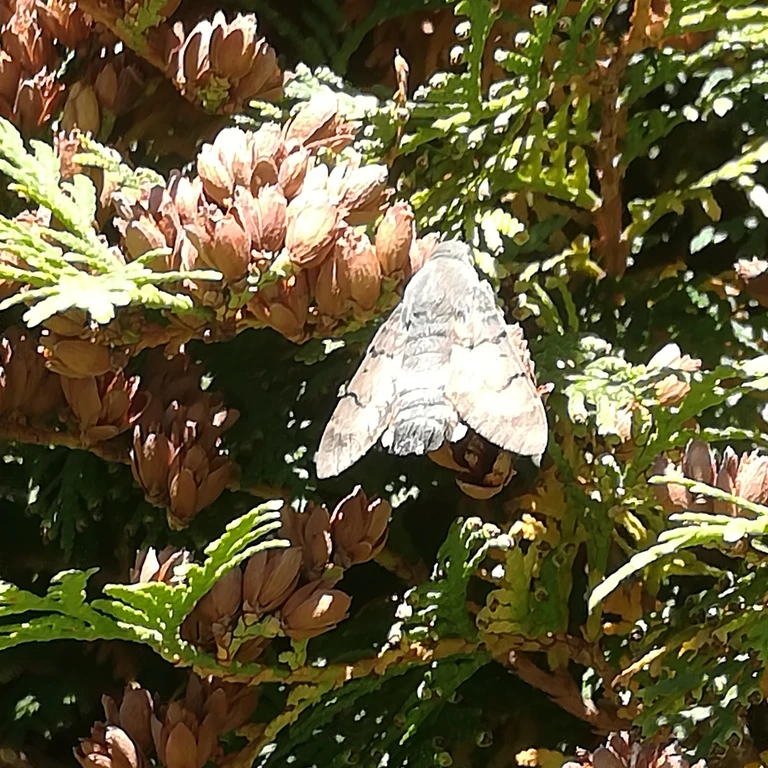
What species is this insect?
Macroglossum stellatarum
